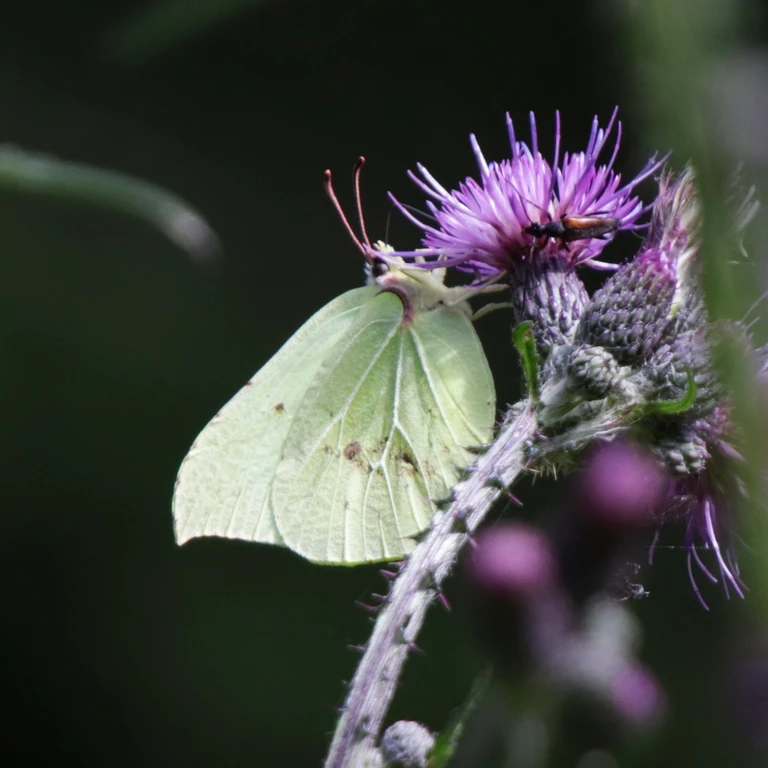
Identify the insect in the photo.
Gonepteryx rhamni
